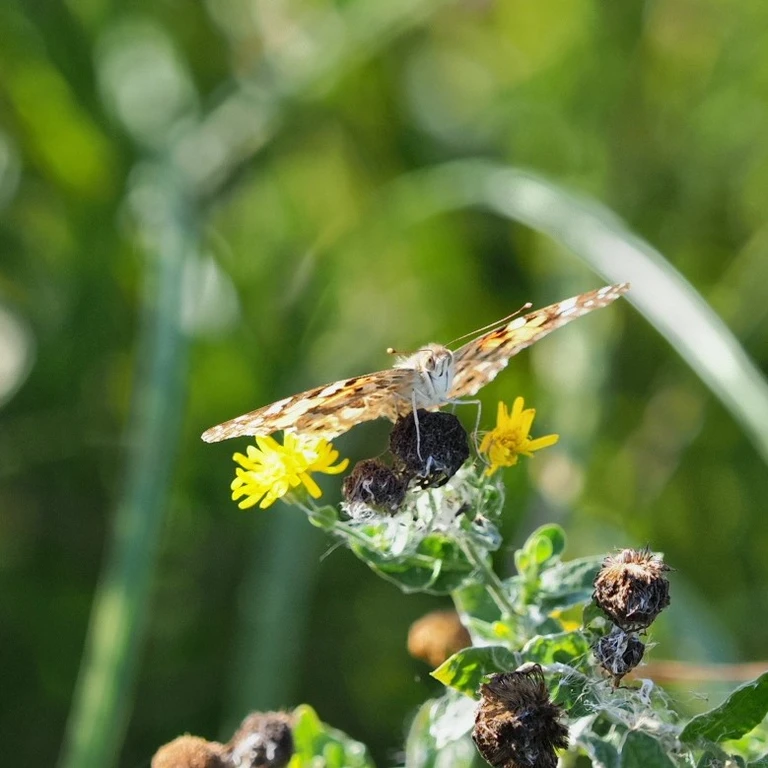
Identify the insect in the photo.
Vanessa cardui
